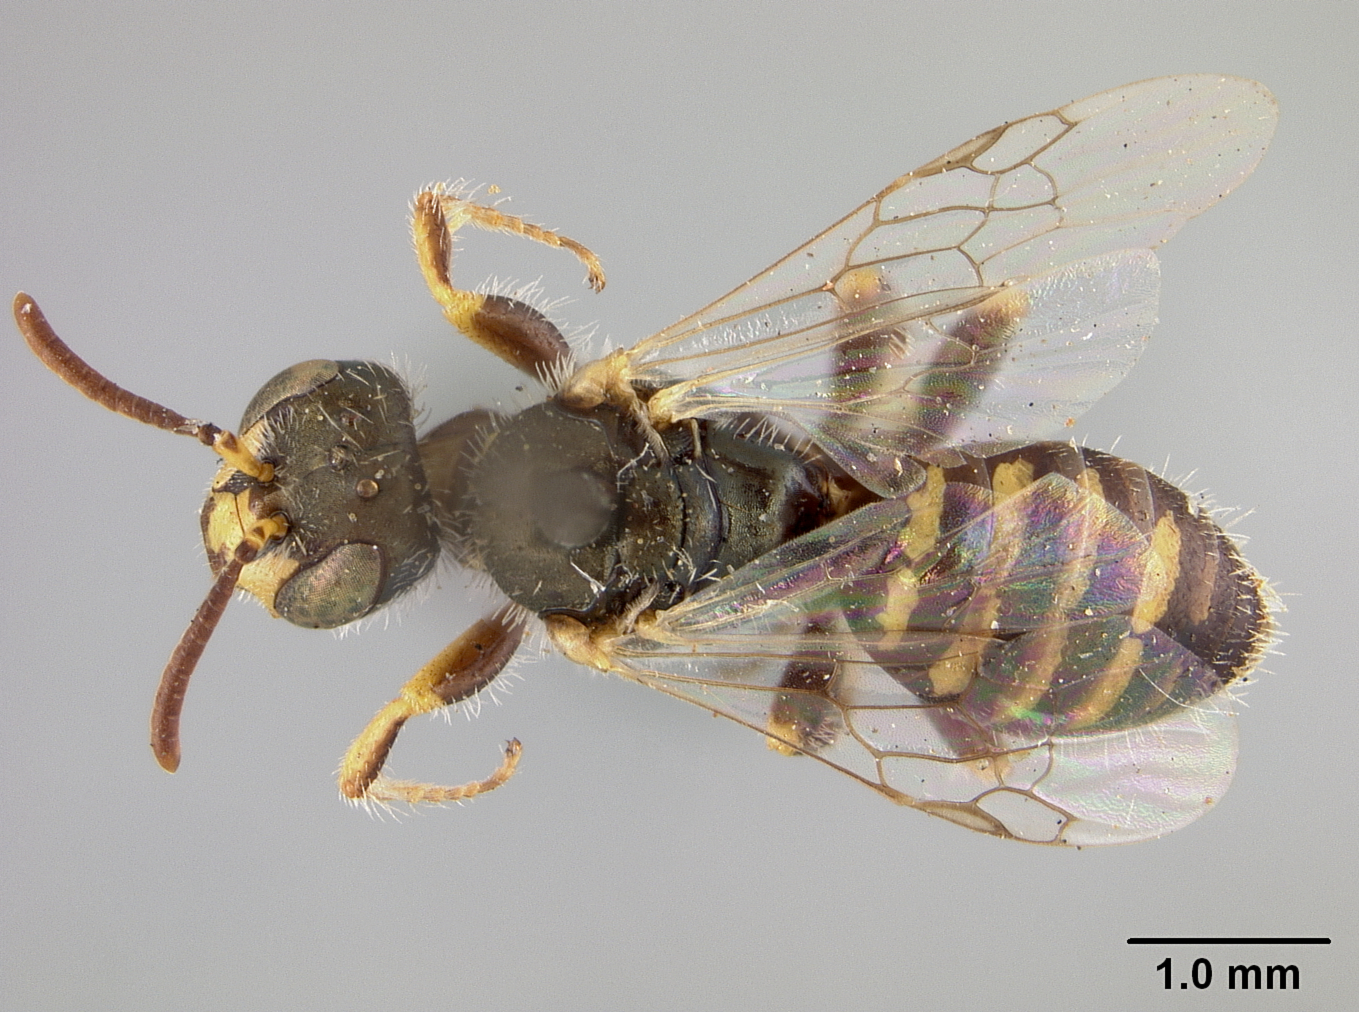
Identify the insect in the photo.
Perdita tridentata
